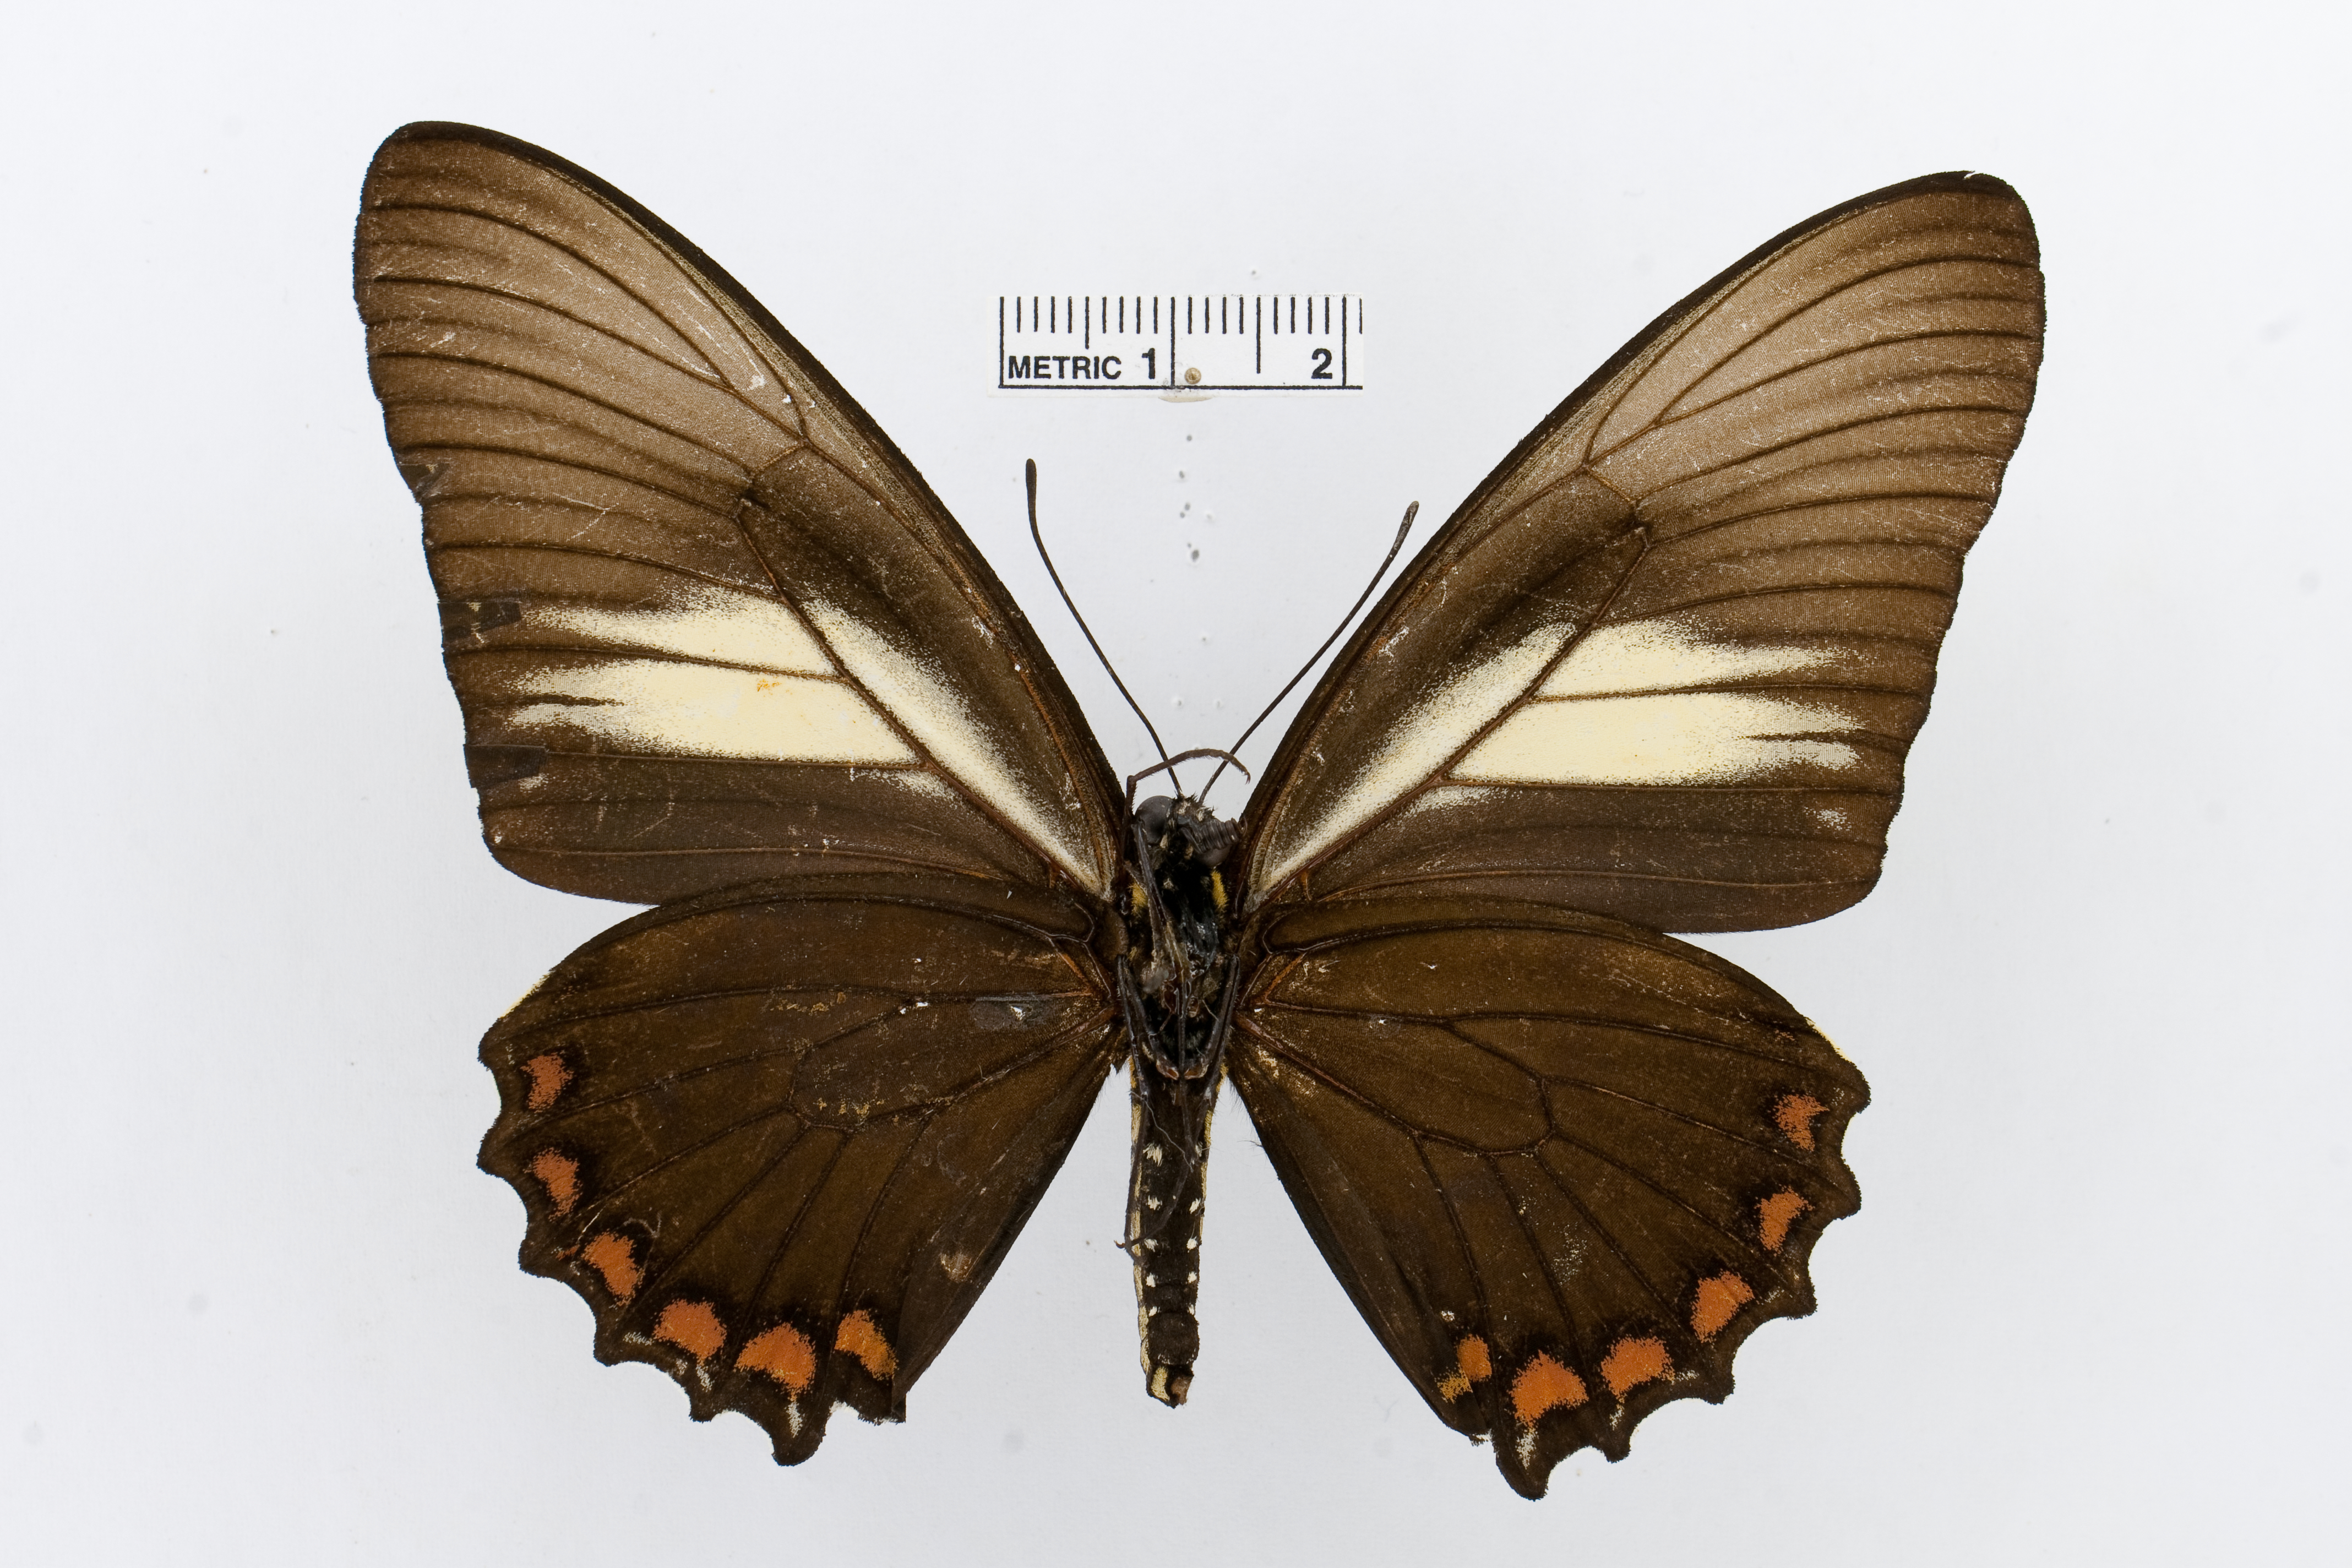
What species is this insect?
Battus crassus
